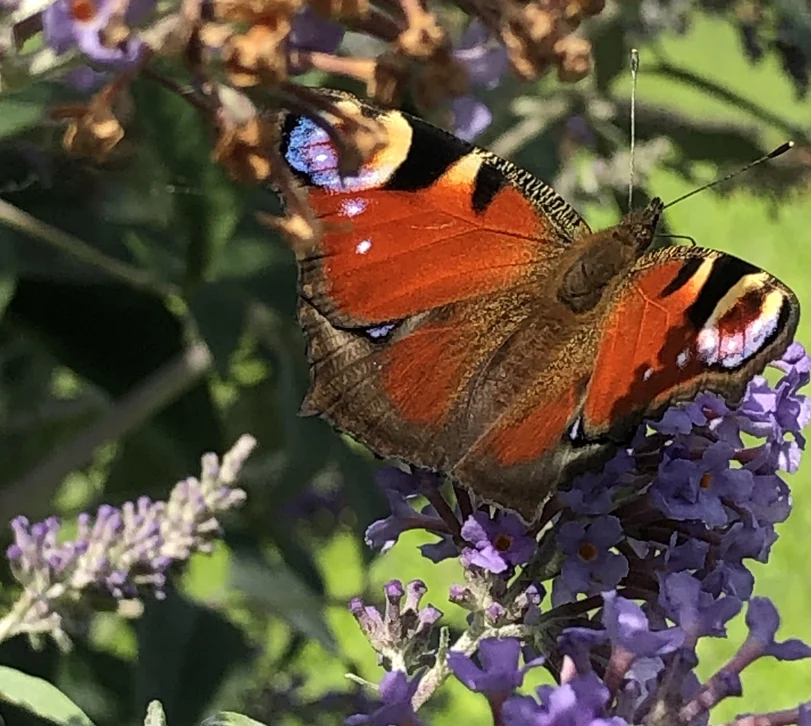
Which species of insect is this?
Aglais io
